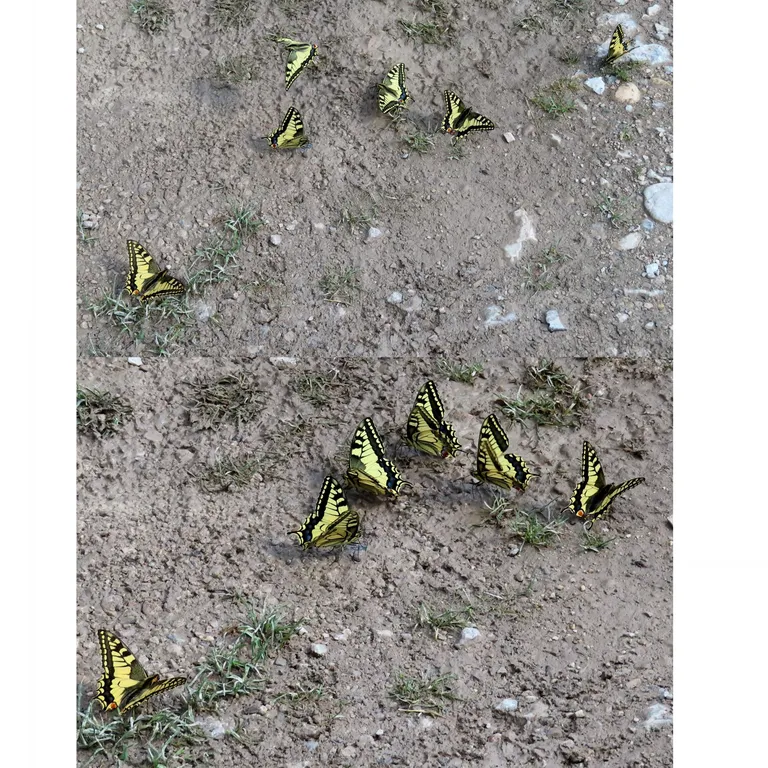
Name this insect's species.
Papilio machaon
